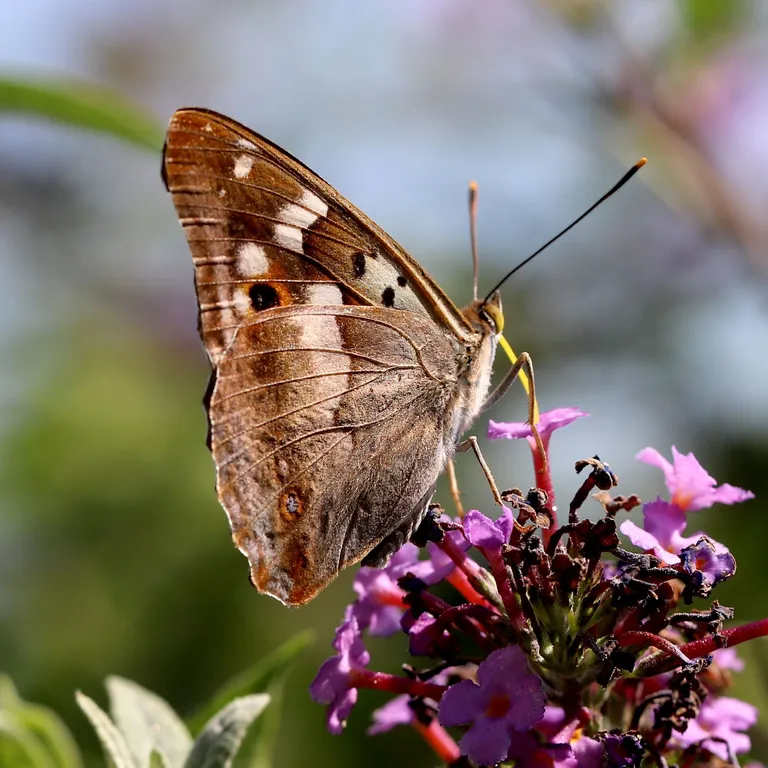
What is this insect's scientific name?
Apatura ilia
